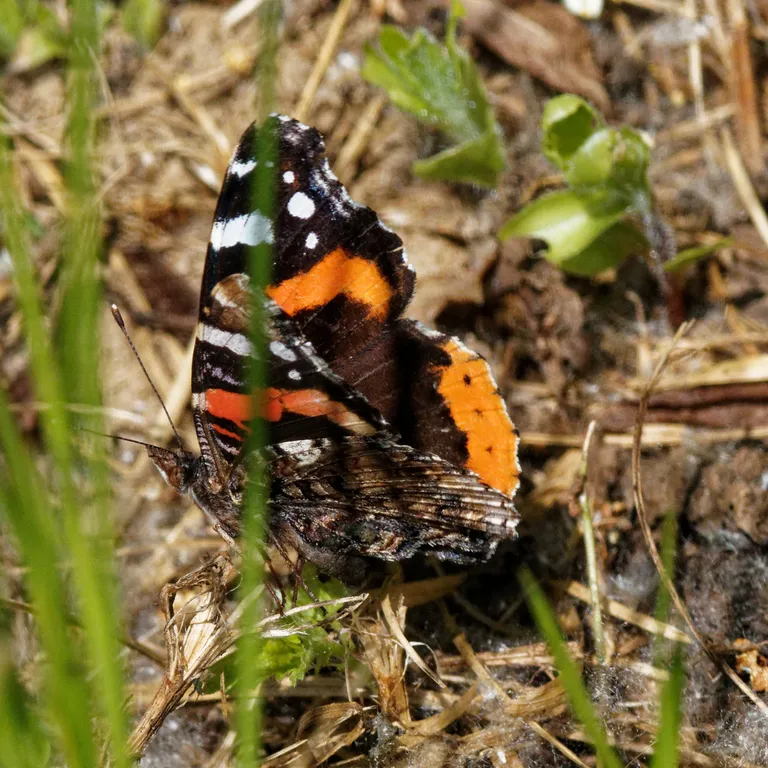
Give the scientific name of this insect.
Vanessa atalanta
